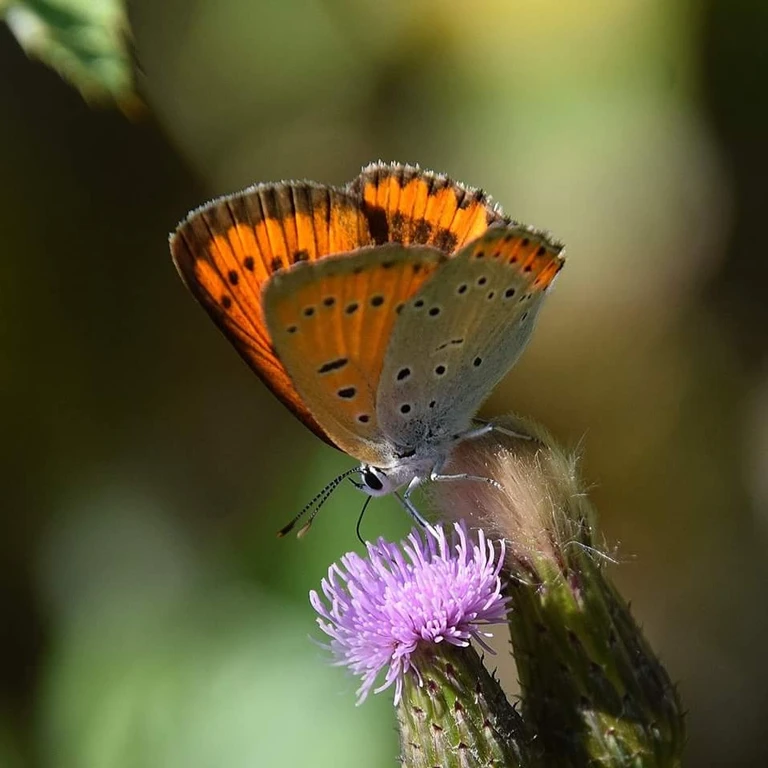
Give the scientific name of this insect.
Lycaena dispar
